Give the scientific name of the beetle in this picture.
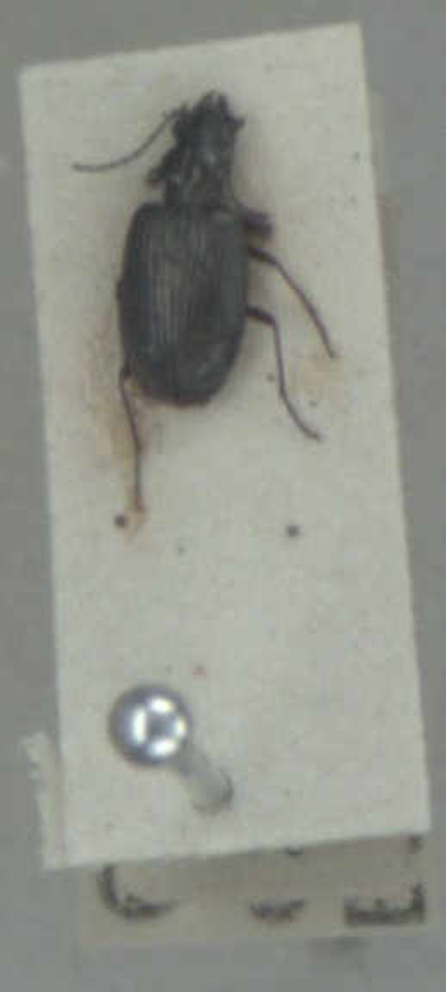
Bembidion punctulatum
